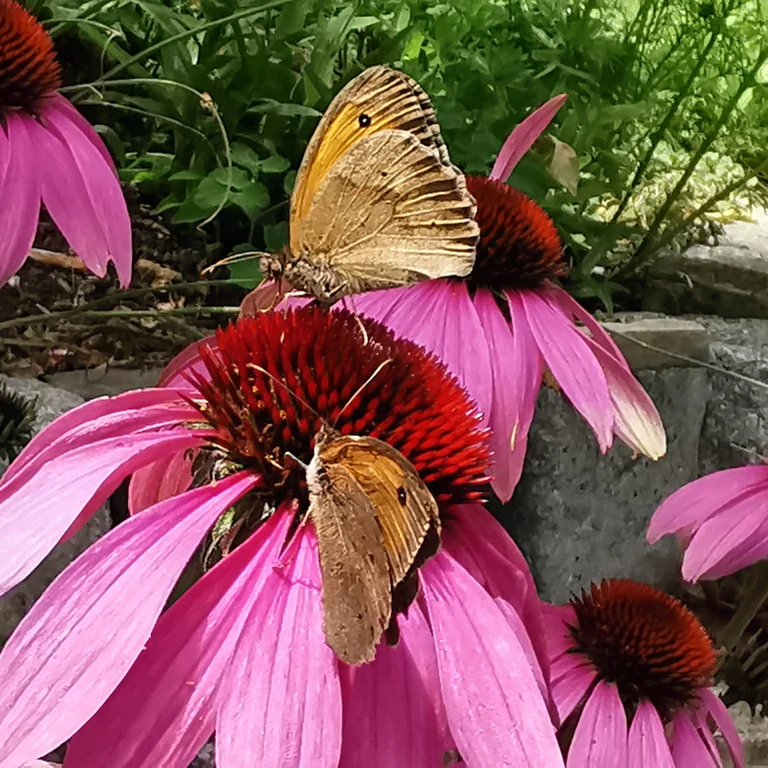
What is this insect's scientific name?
Maniola jurtina
